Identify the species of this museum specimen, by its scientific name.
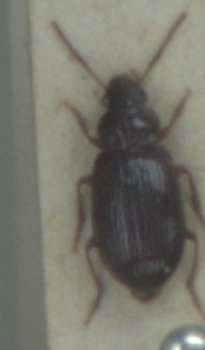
Bradycellus harpalinus
